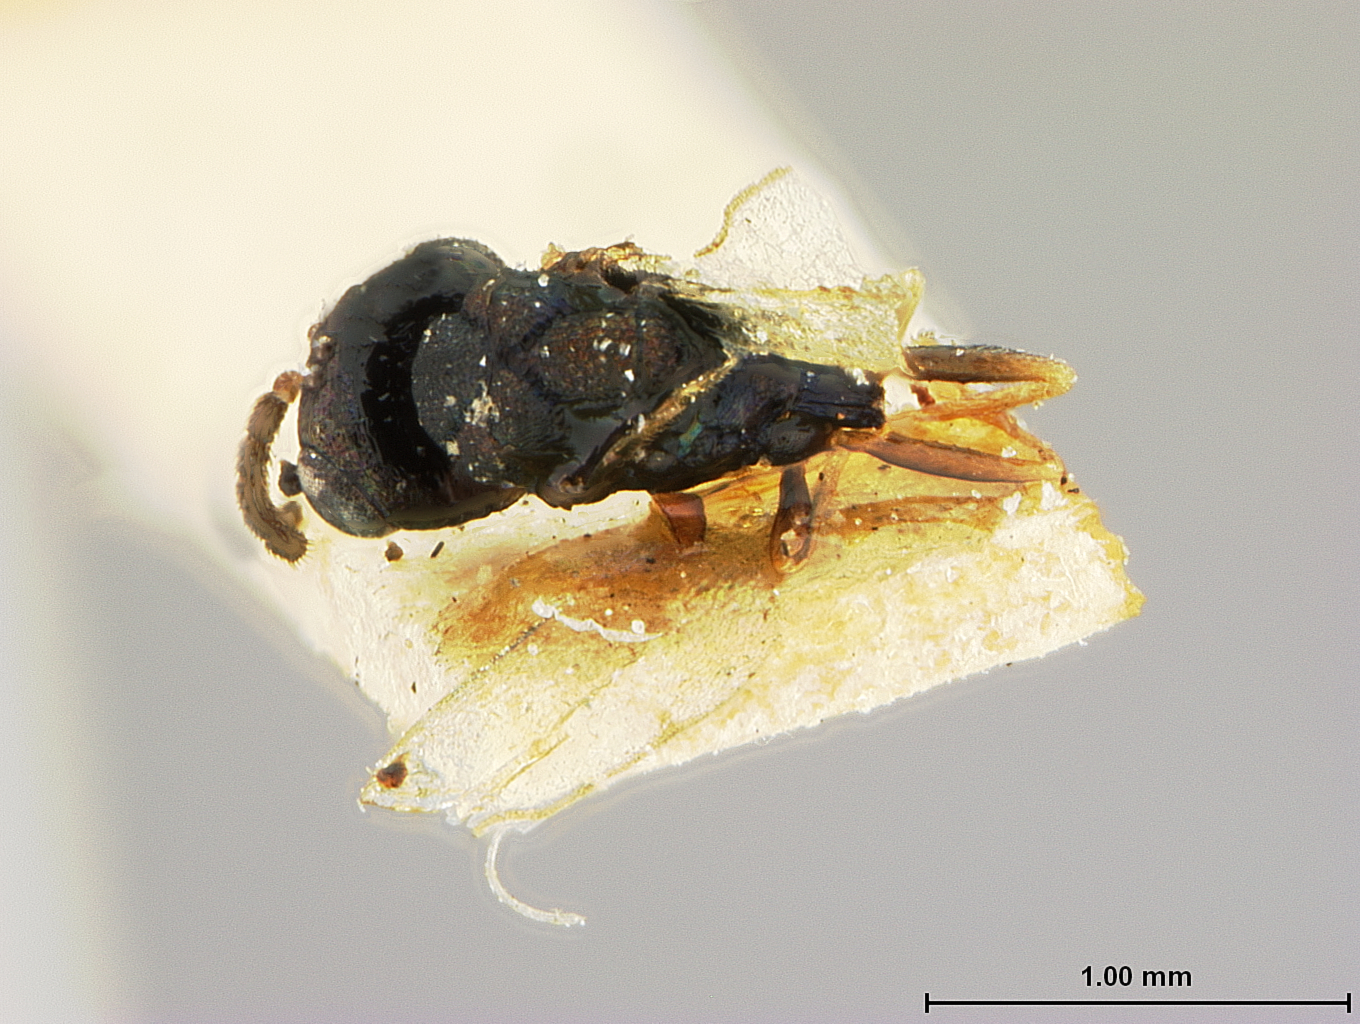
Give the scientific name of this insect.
Orasema minuta
